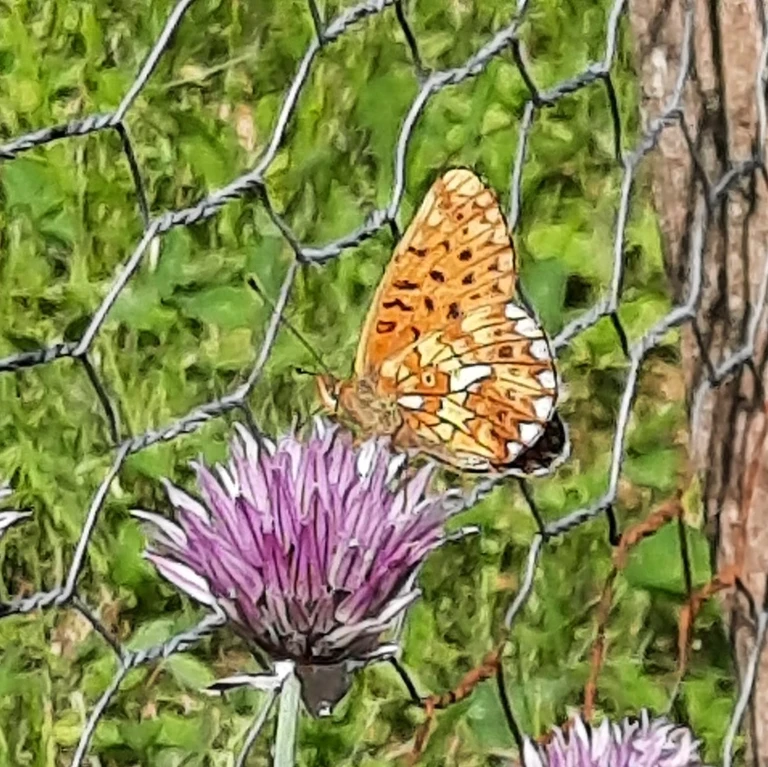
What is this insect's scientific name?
Boloria euphrosyne (also Clossiana euphrosyne)
